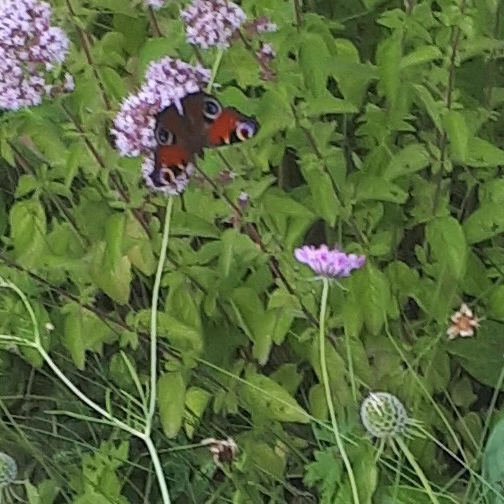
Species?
Aglais io
